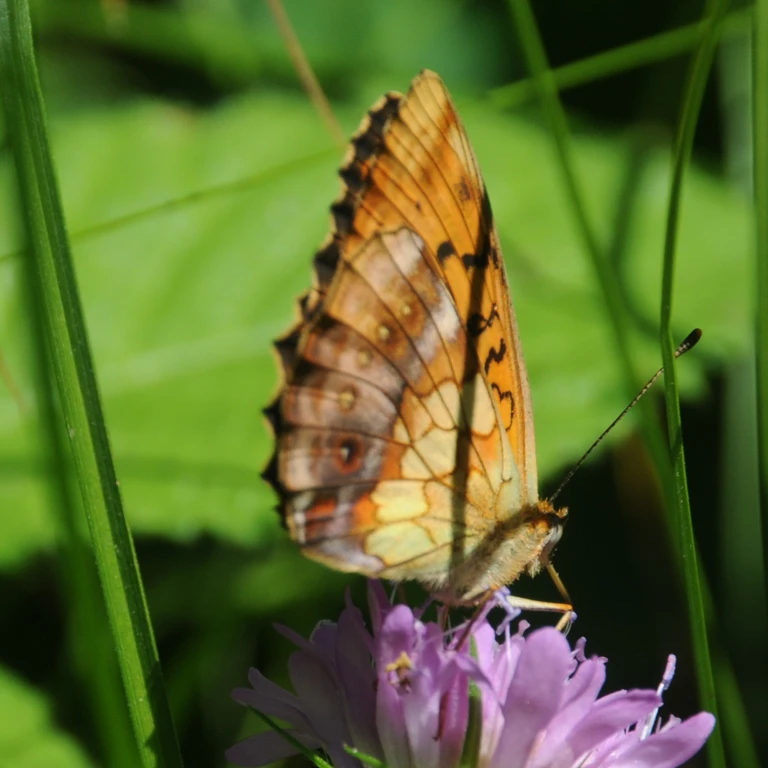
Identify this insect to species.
Brenthis daphne
